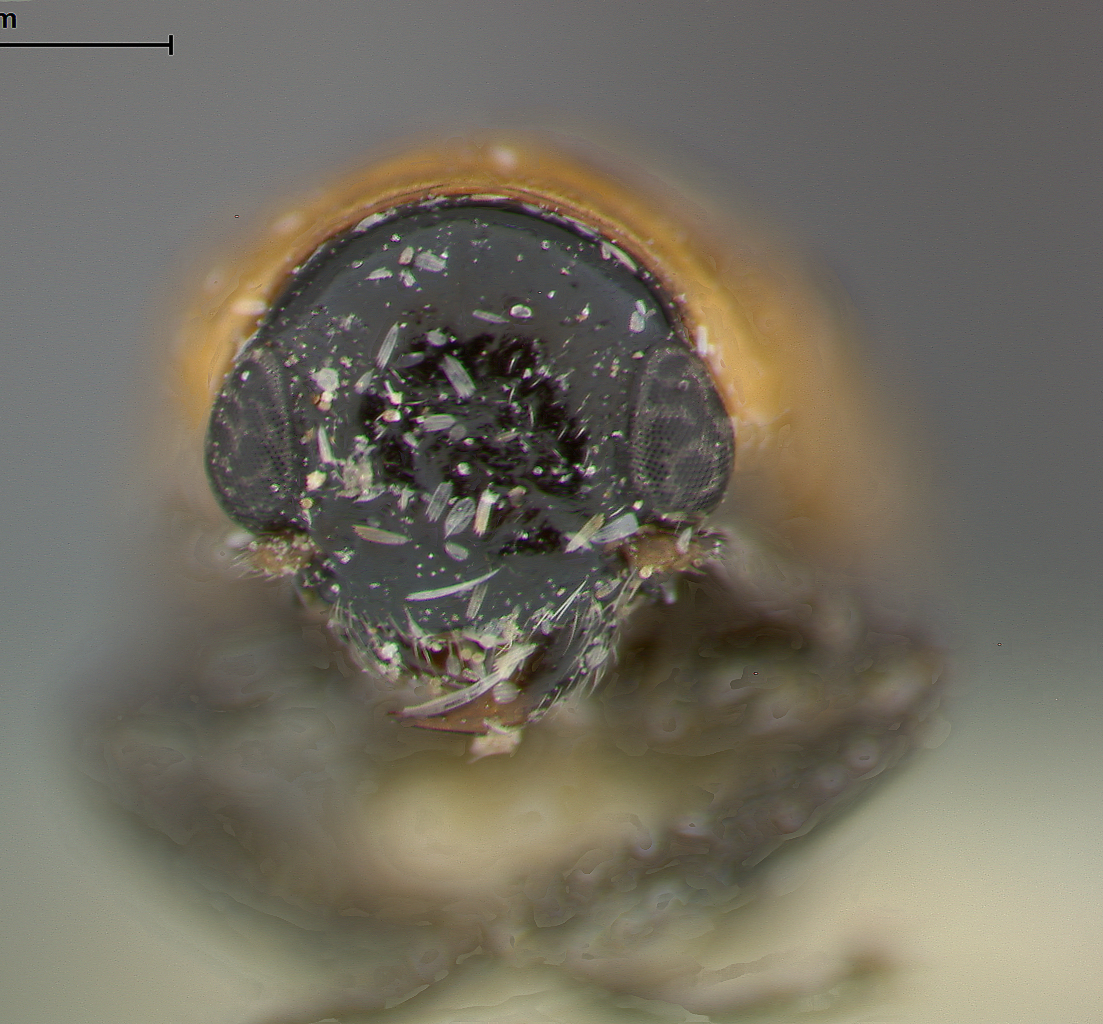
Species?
Coptocephala dilatripes
